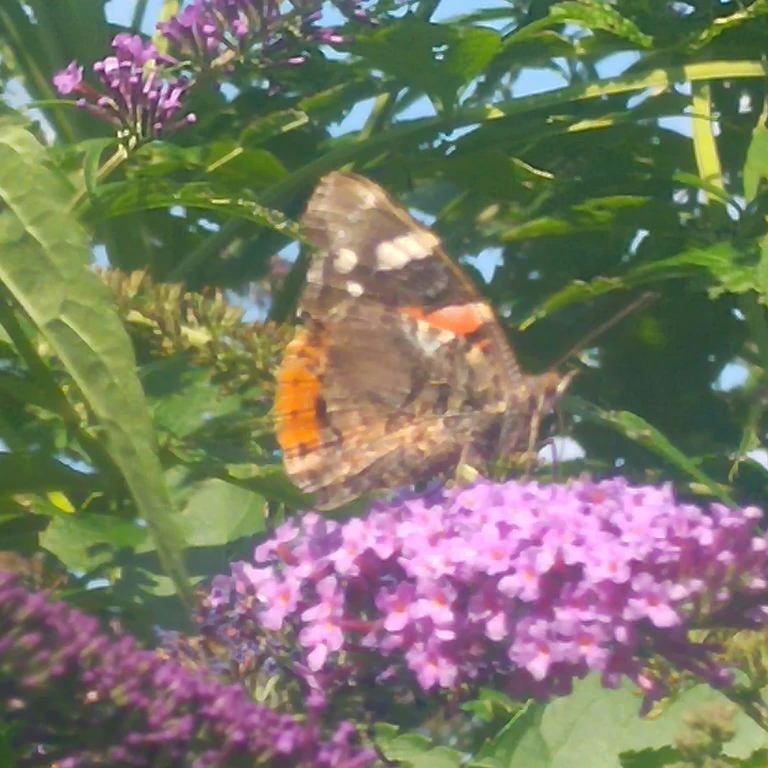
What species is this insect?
Vanessa atalanta
